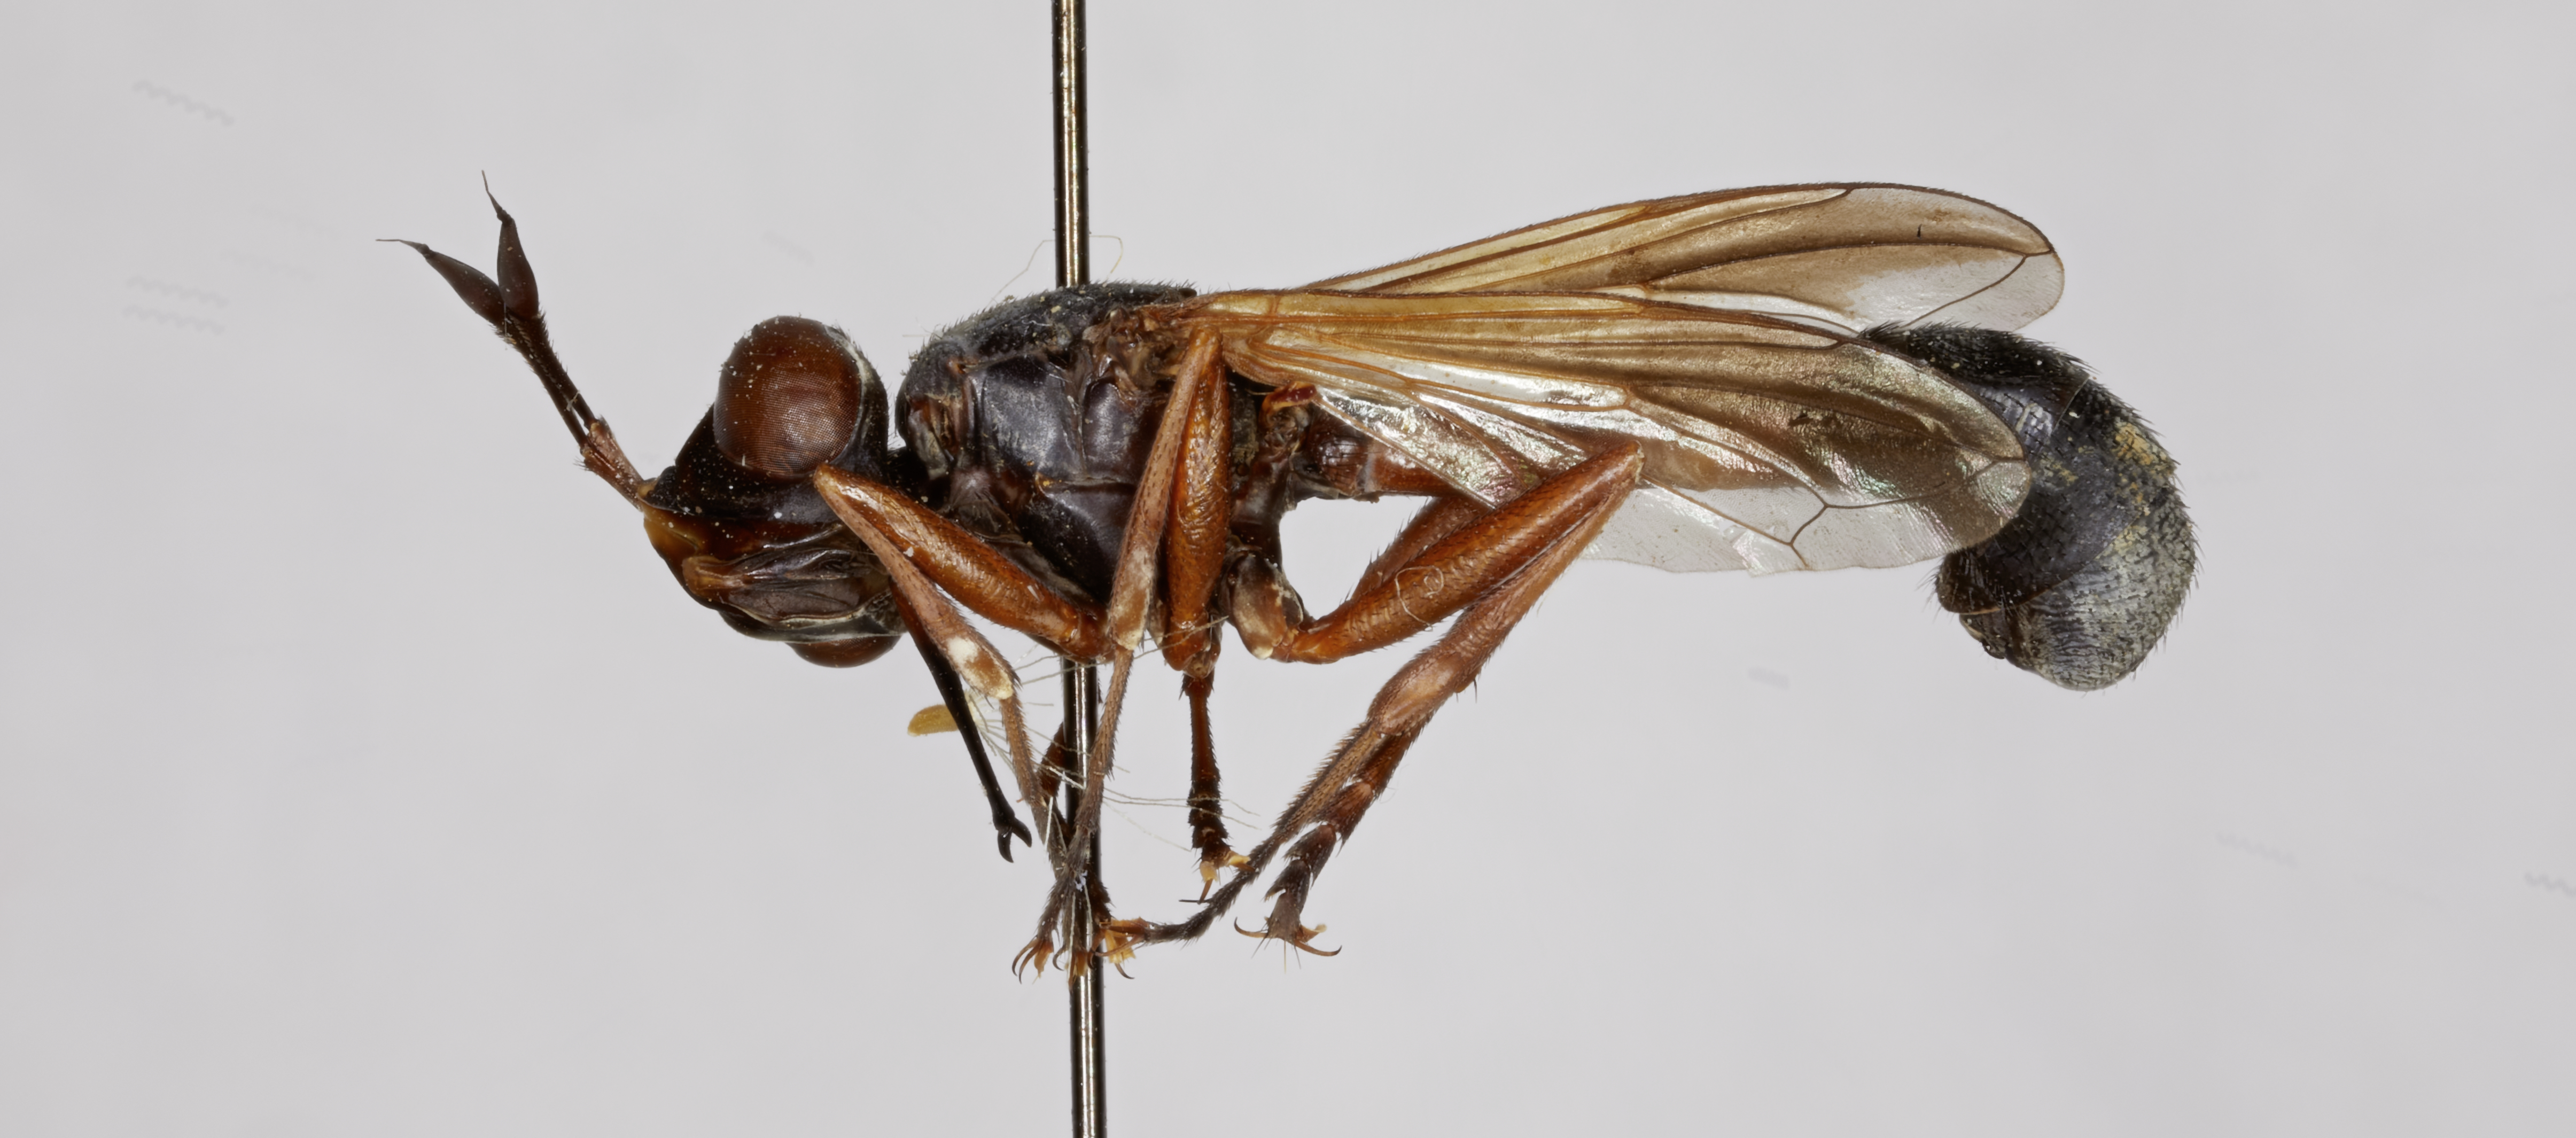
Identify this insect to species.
Conops hermanni (also Physoconops hermanni)
